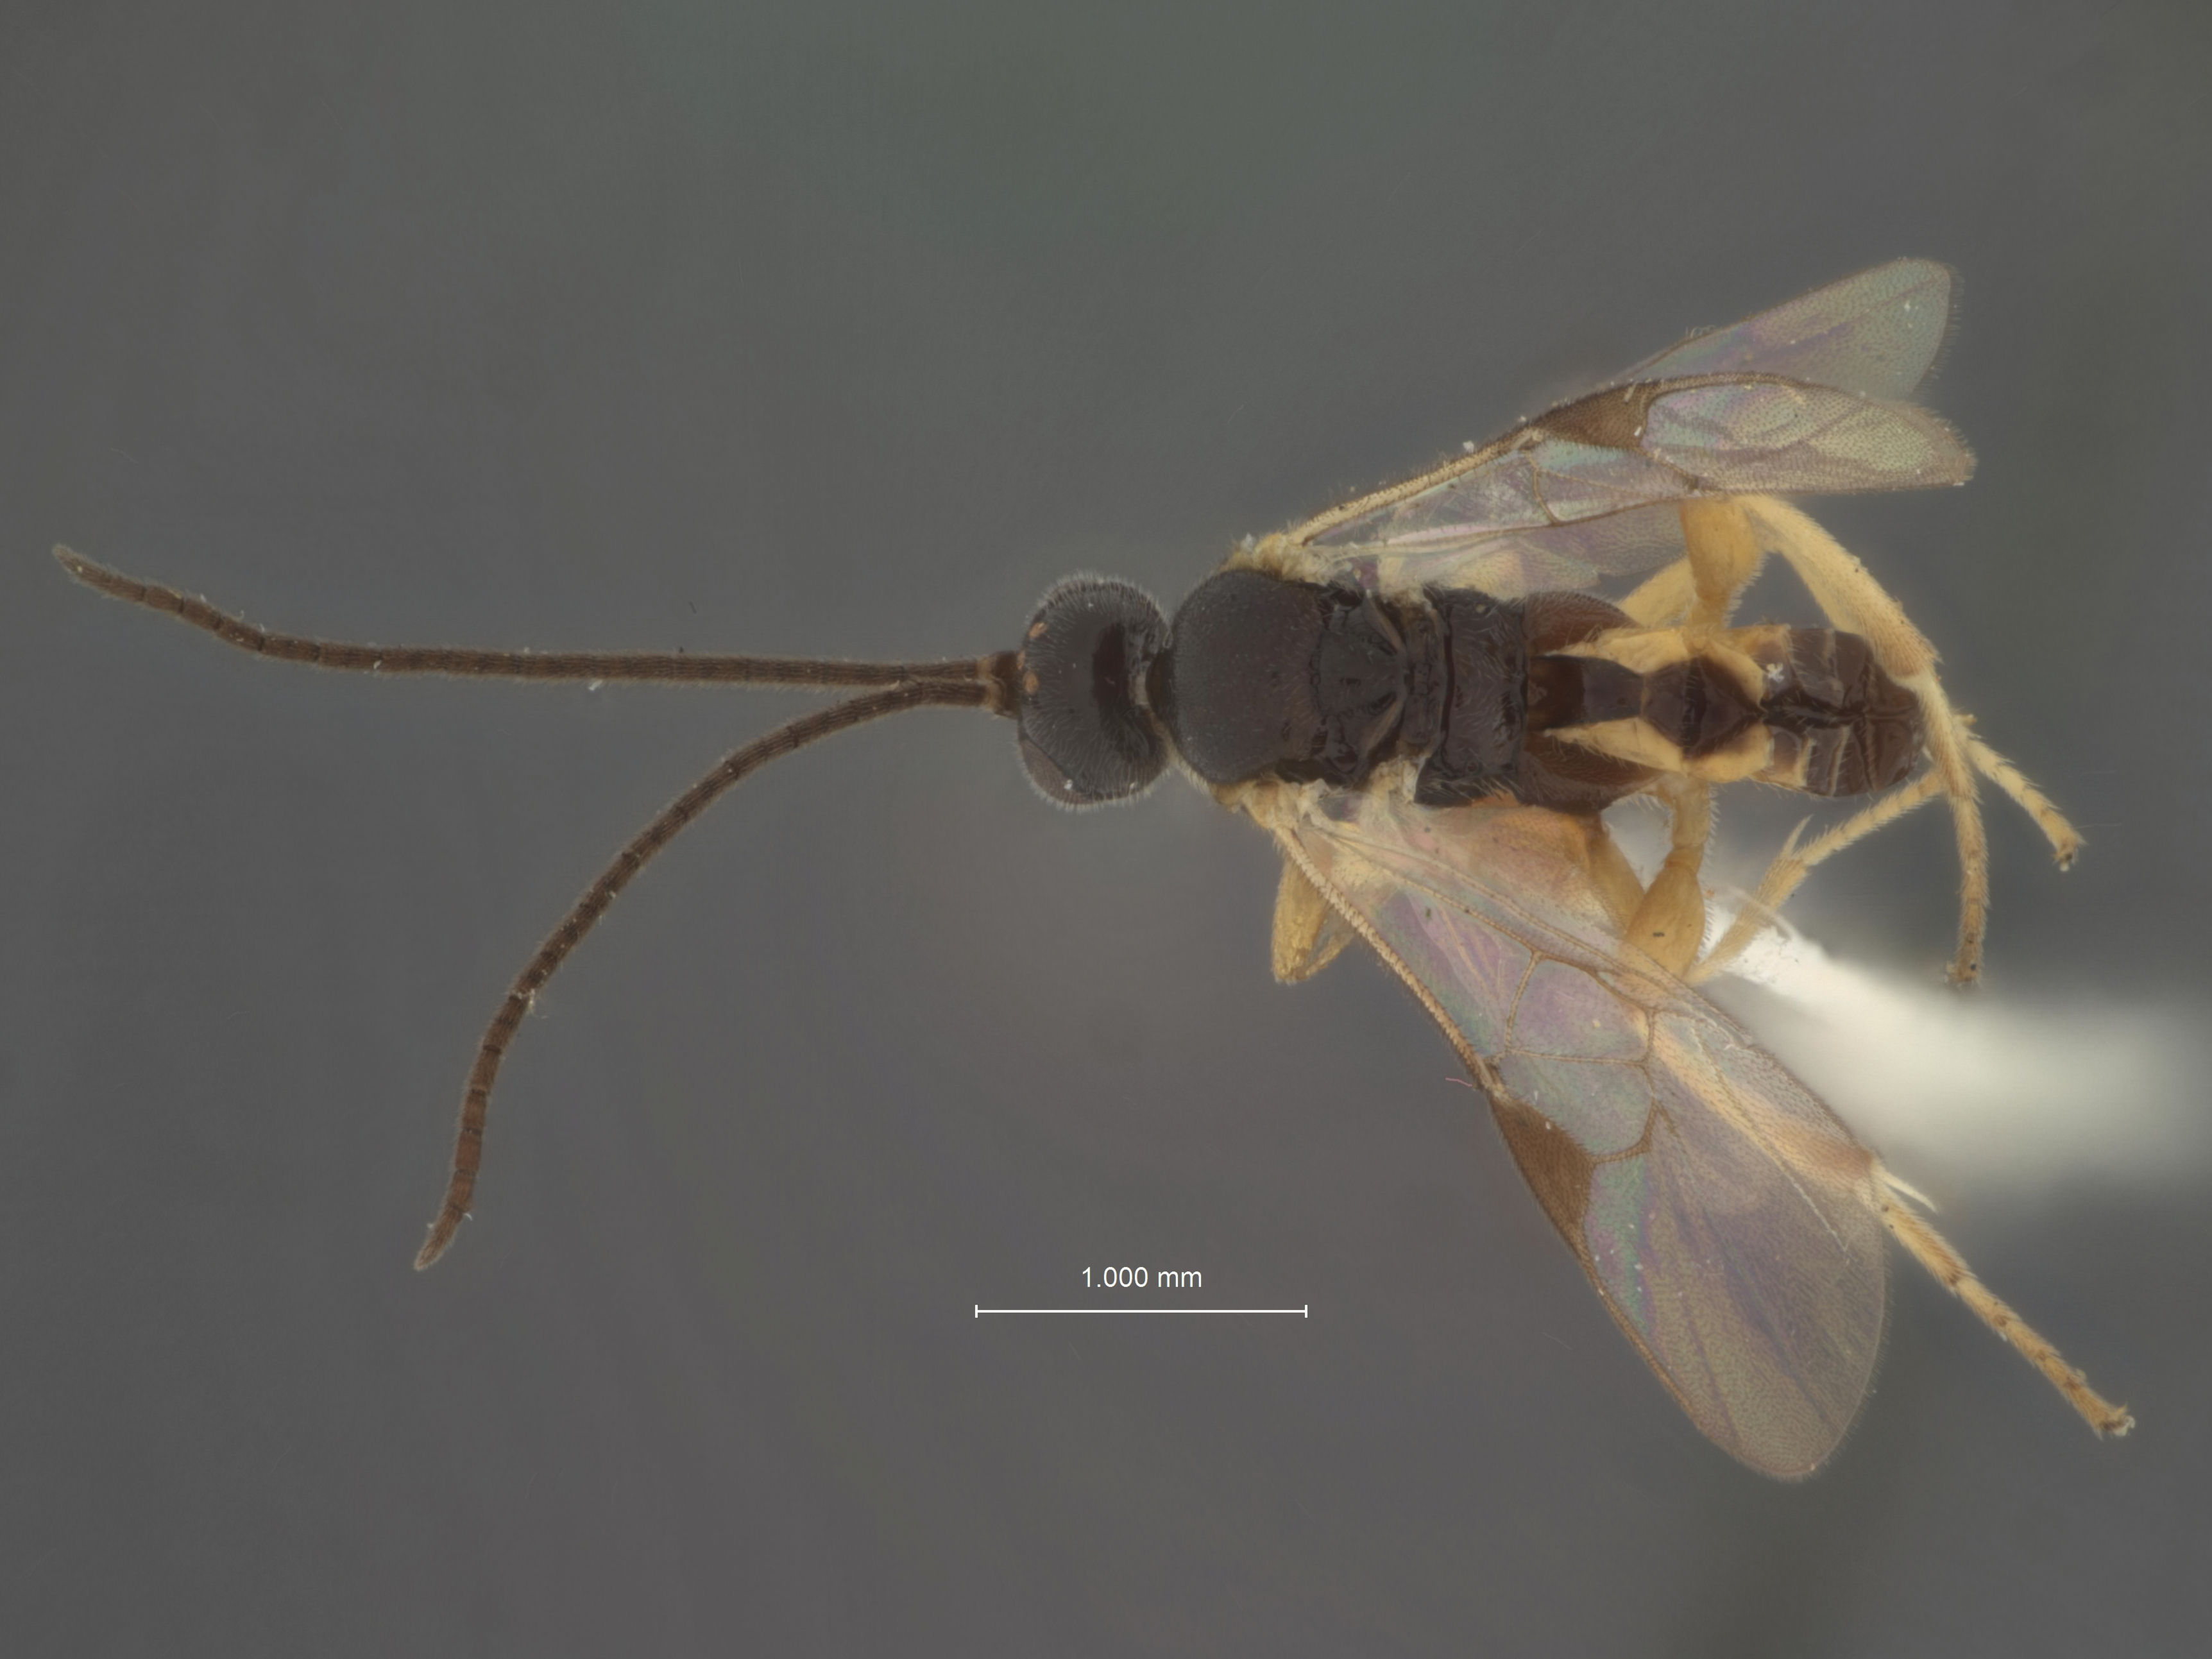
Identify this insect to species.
Apanteles belippae
